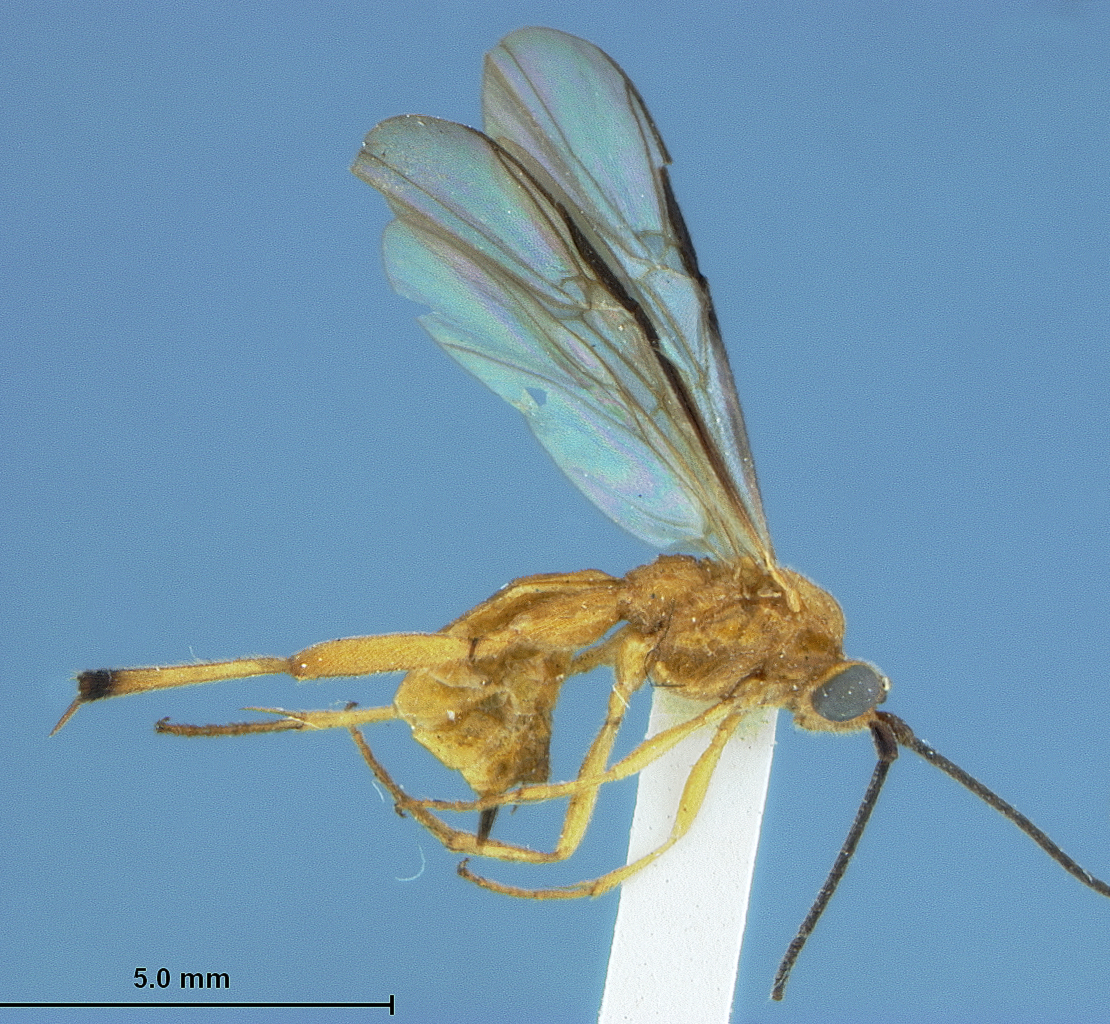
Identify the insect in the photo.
Neophylax snyderi
